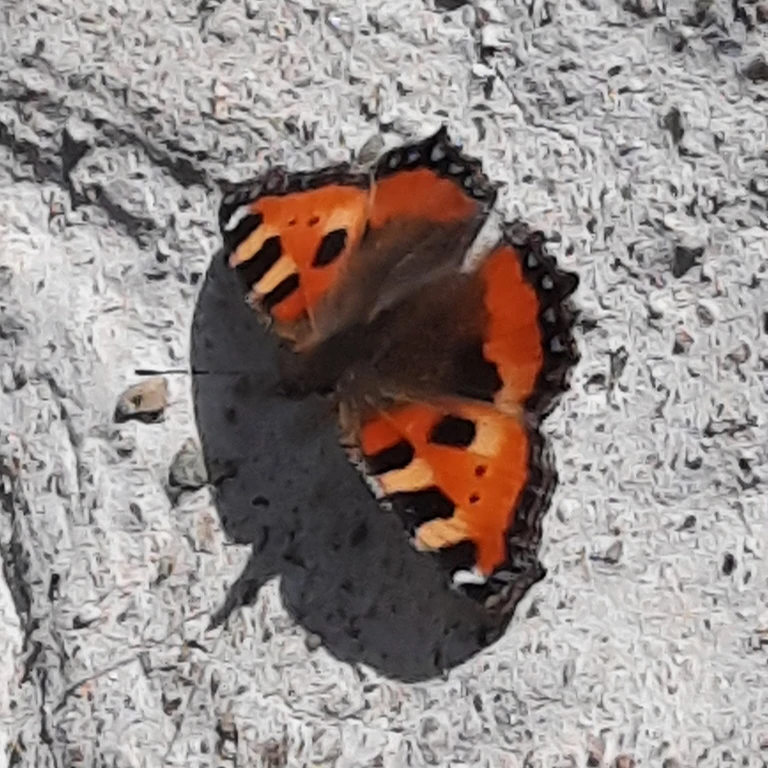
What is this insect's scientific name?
Aglais urticae
